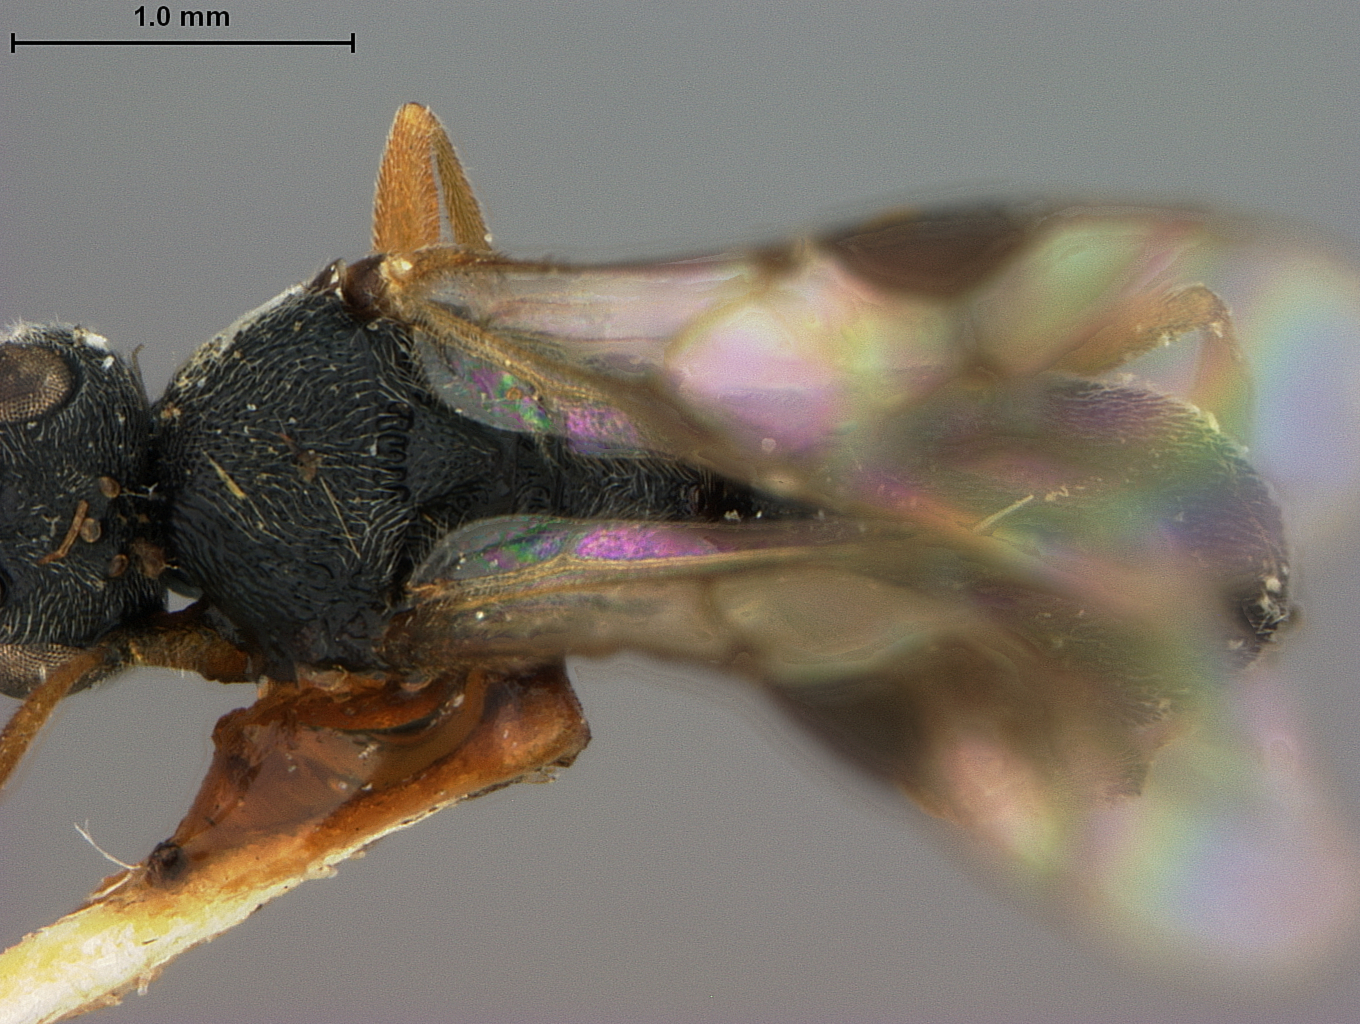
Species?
Ascogaster atamiensis
